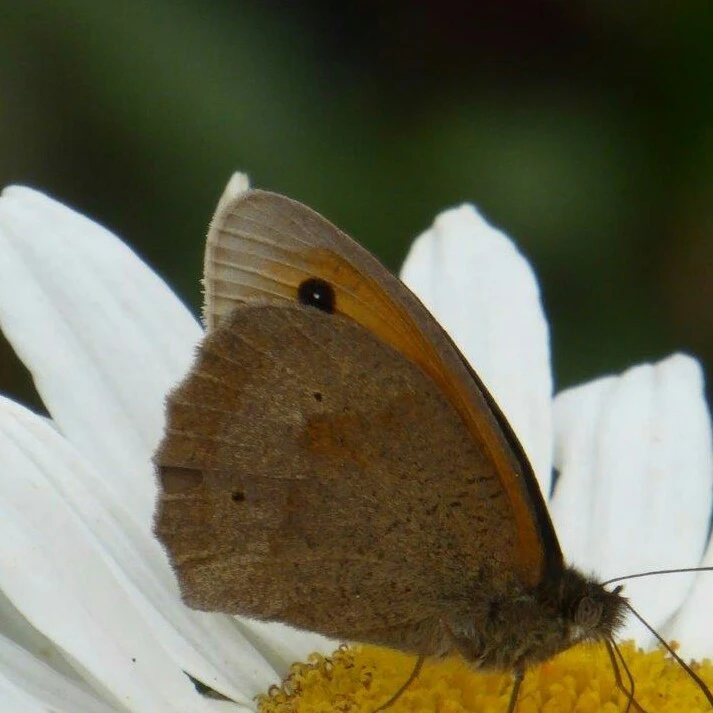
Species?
Maniola jurtina
